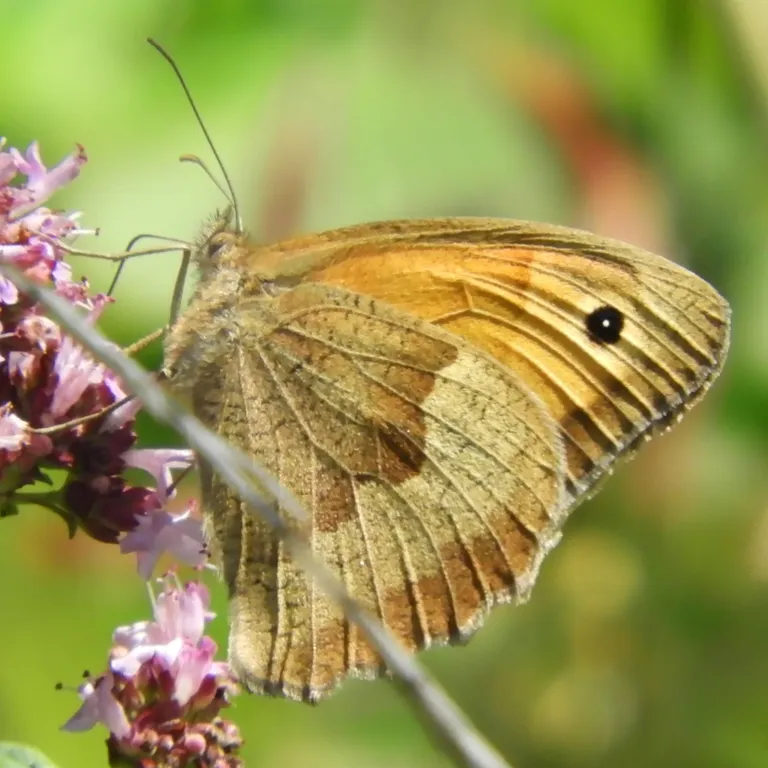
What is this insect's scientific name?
Maniola jurtina
